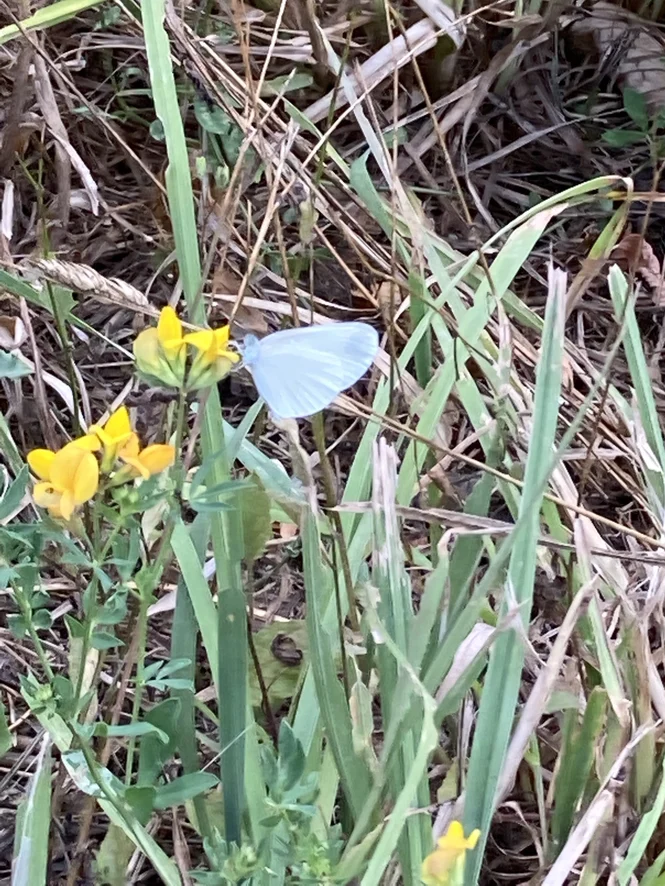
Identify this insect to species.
Leptidea sinapis/juvernica
